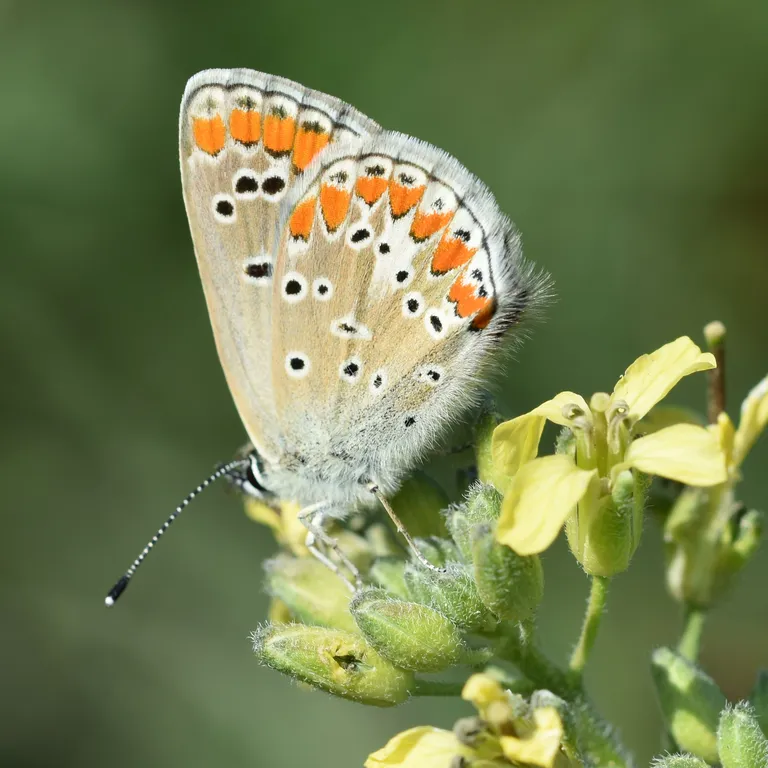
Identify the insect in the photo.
Aricia agestis/artaxerxes
